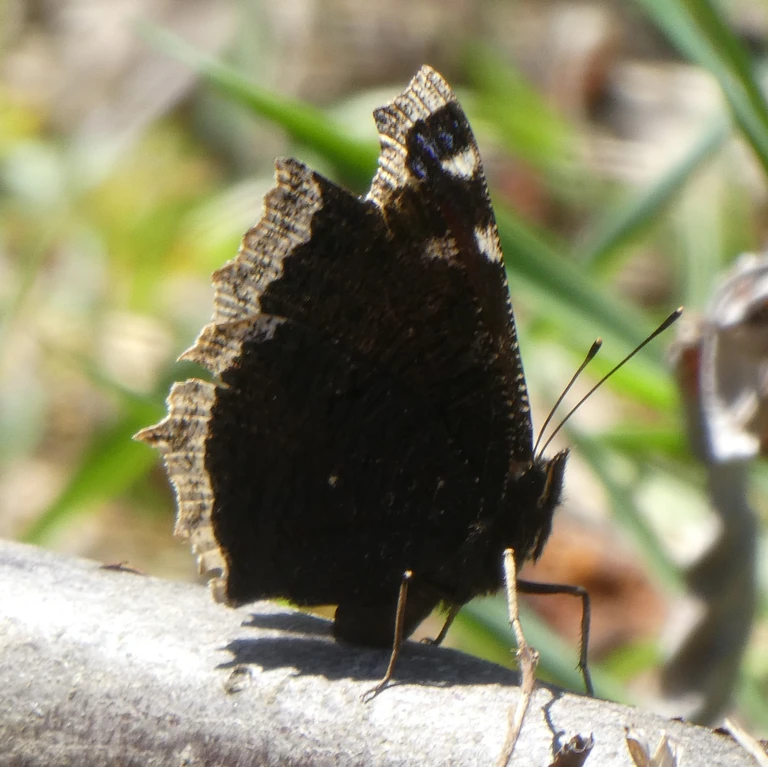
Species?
Nymphalis antiopa
